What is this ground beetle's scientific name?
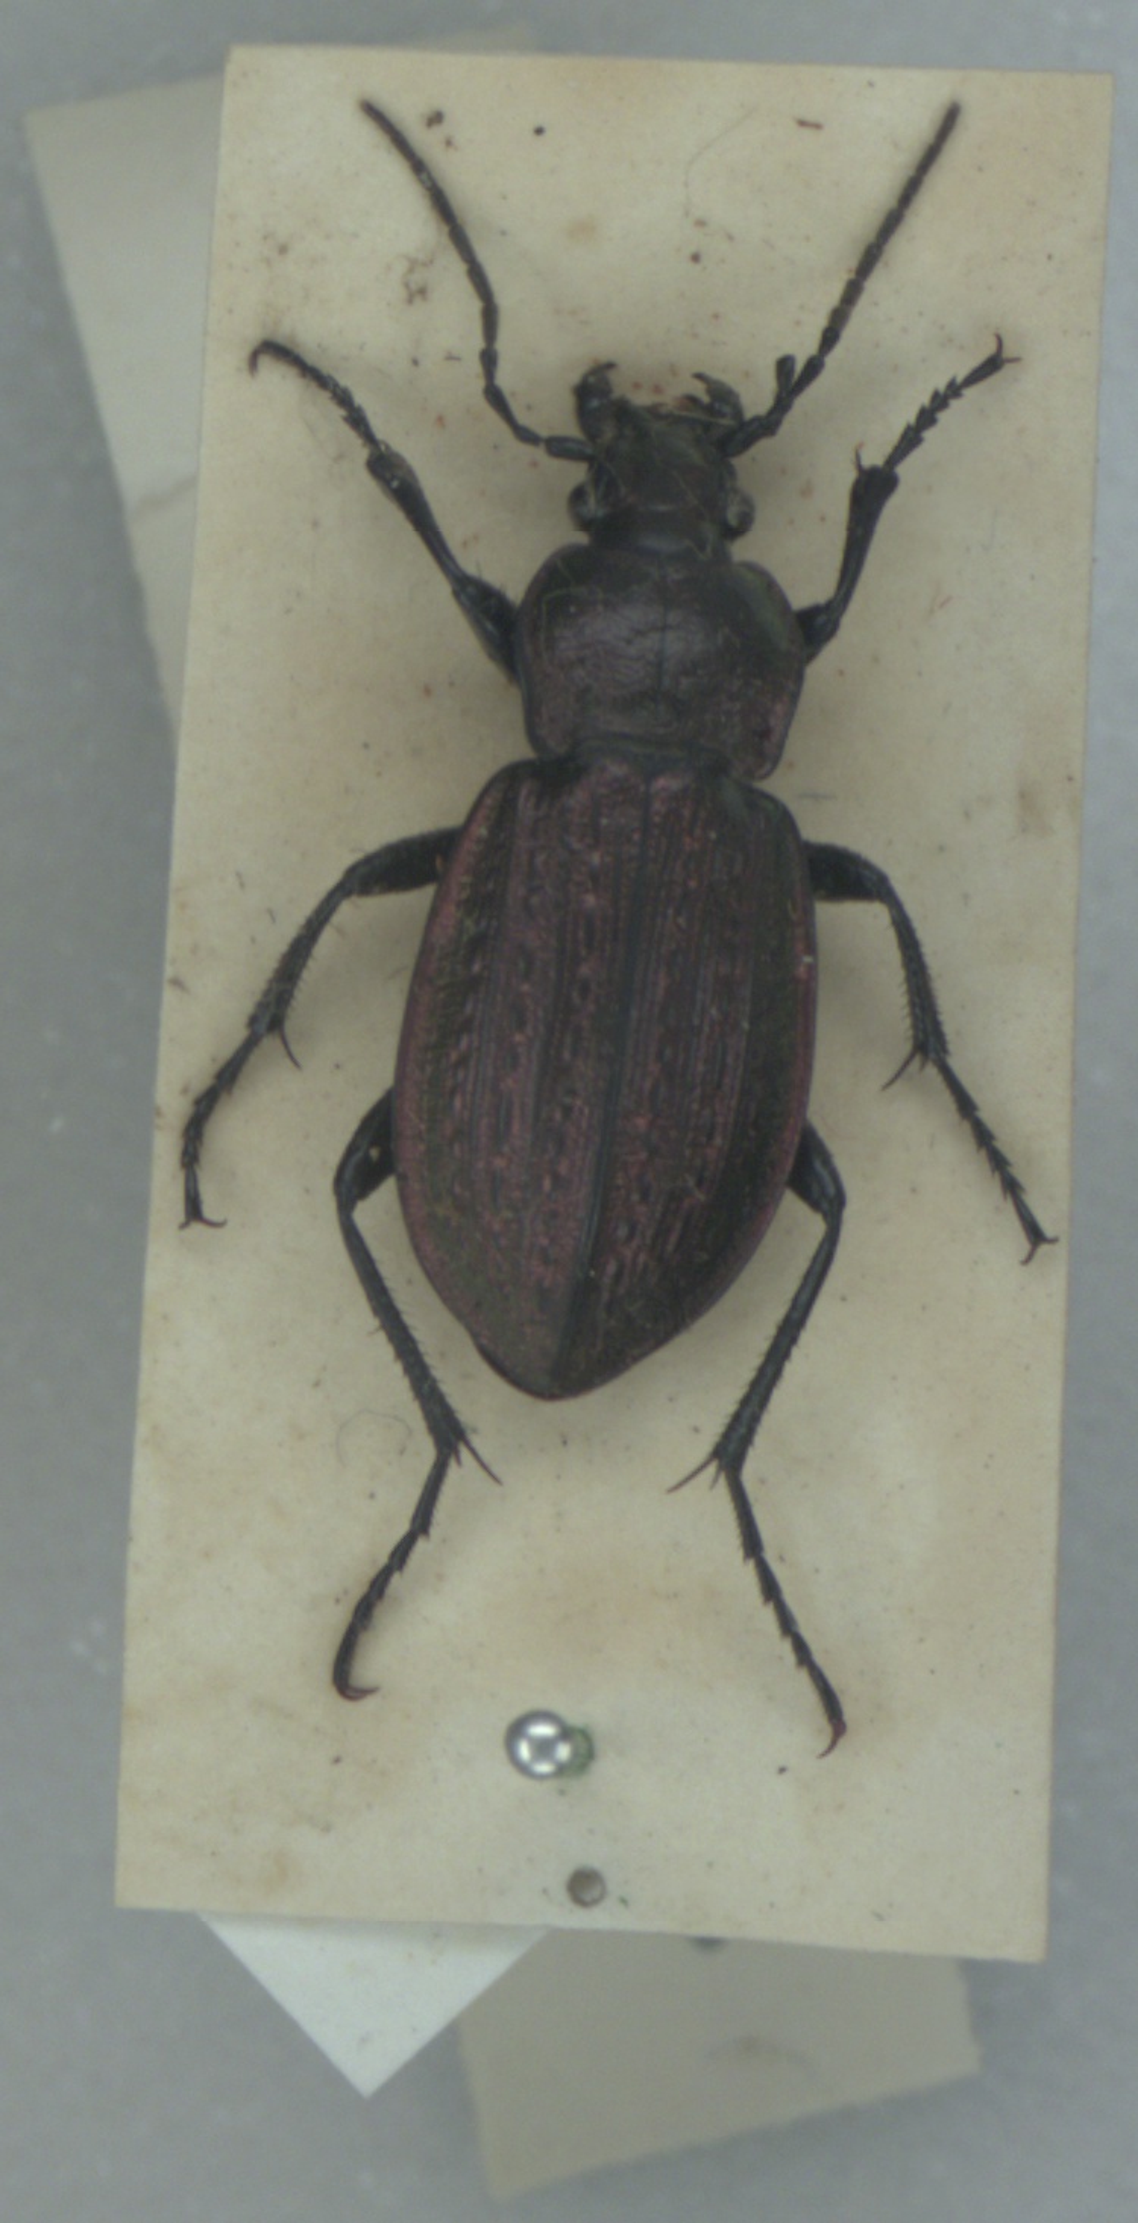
Carabus arvensis
